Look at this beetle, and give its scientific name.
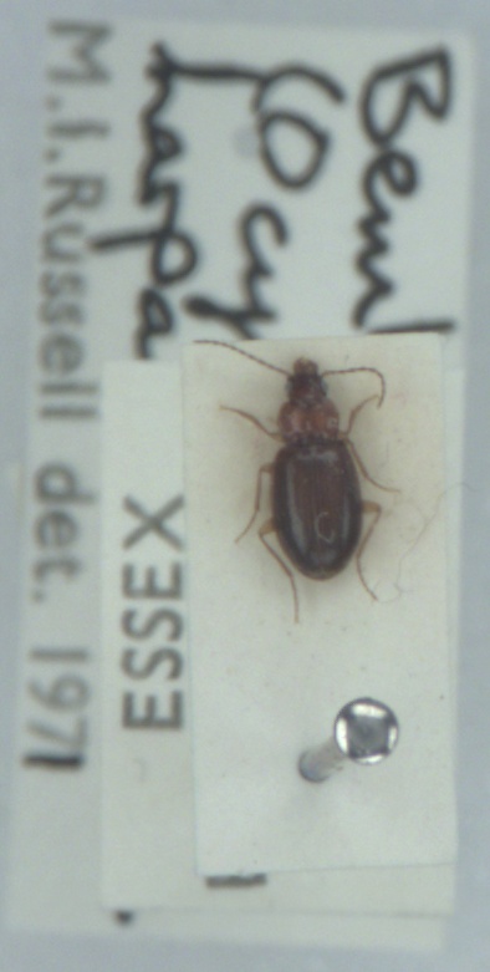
Ocys harpaloides
